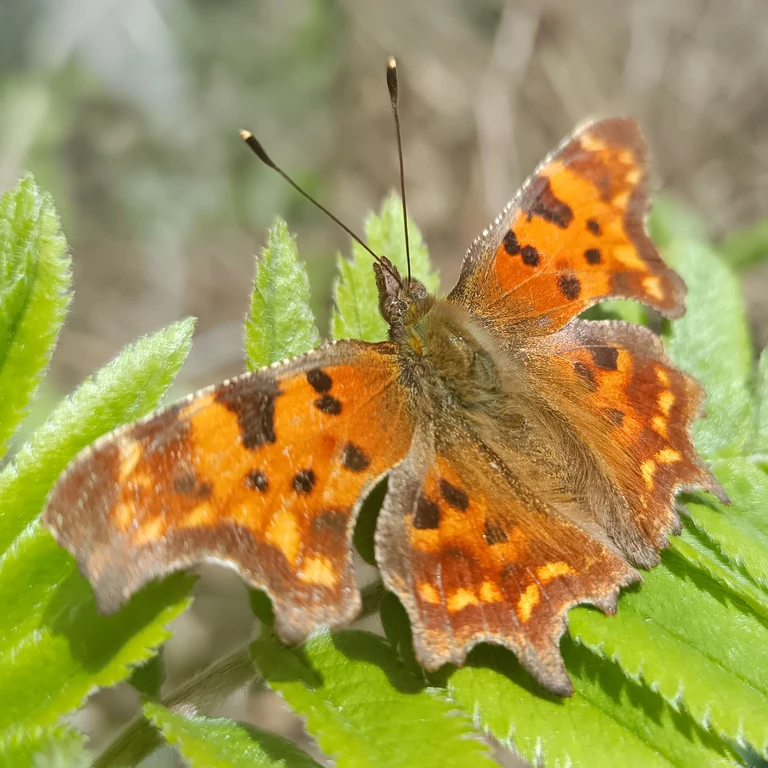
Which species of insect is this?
Polygonia c-album
